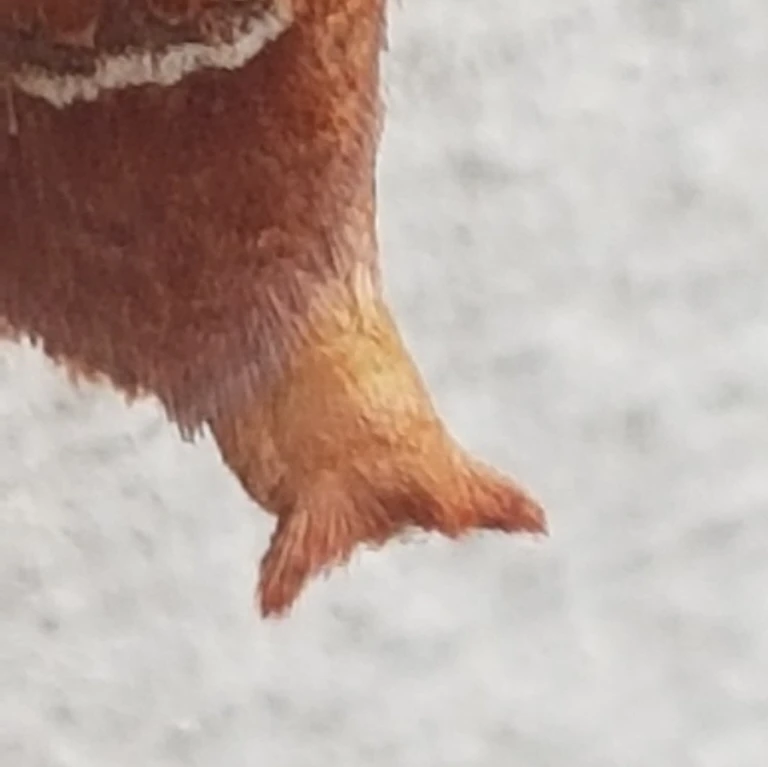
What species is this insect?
Triodia sylvina
